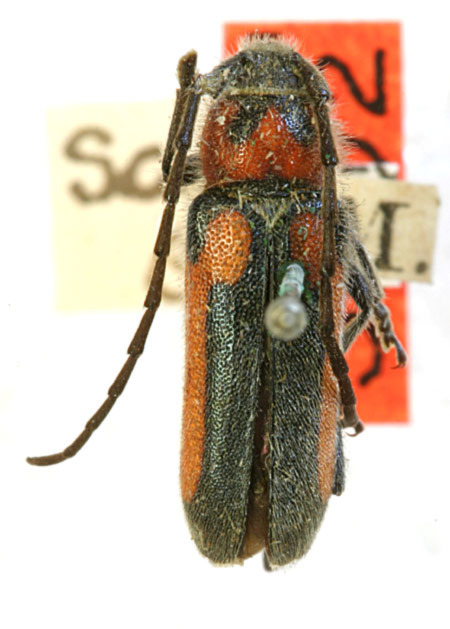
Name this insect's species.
Crossidius sayi
